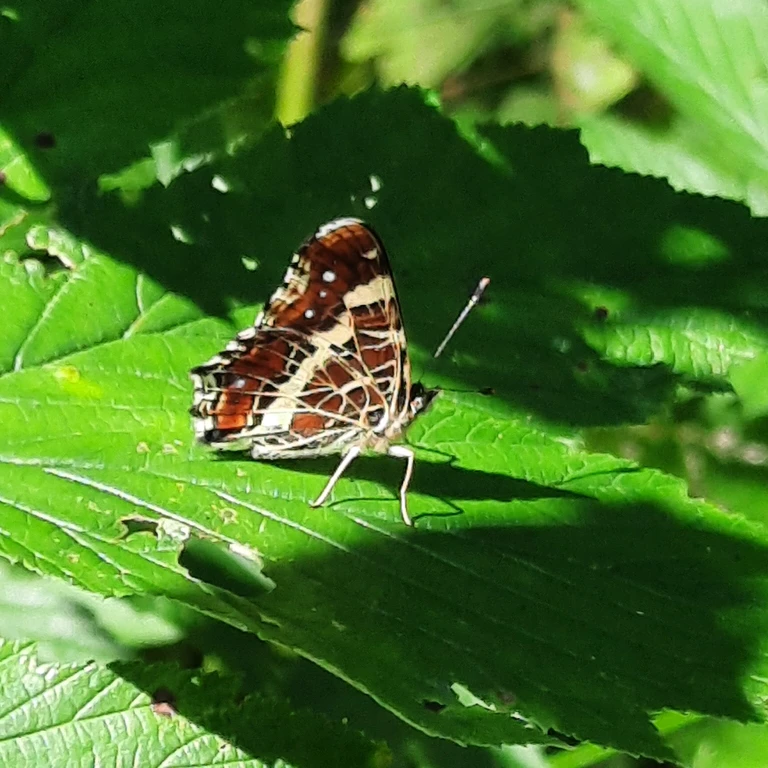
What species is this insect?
Araschnia levana
